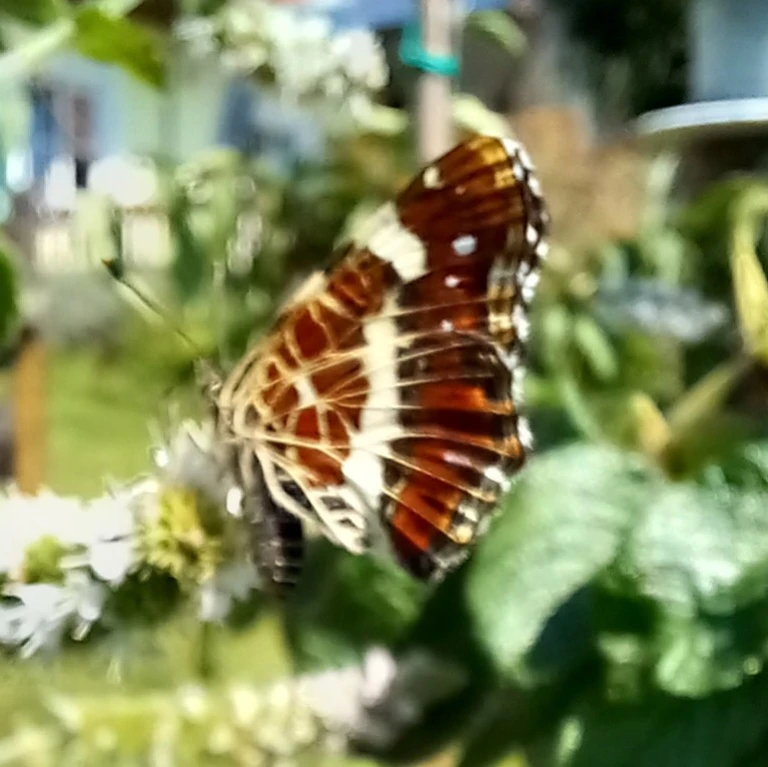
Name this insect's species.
Araschnia levana
